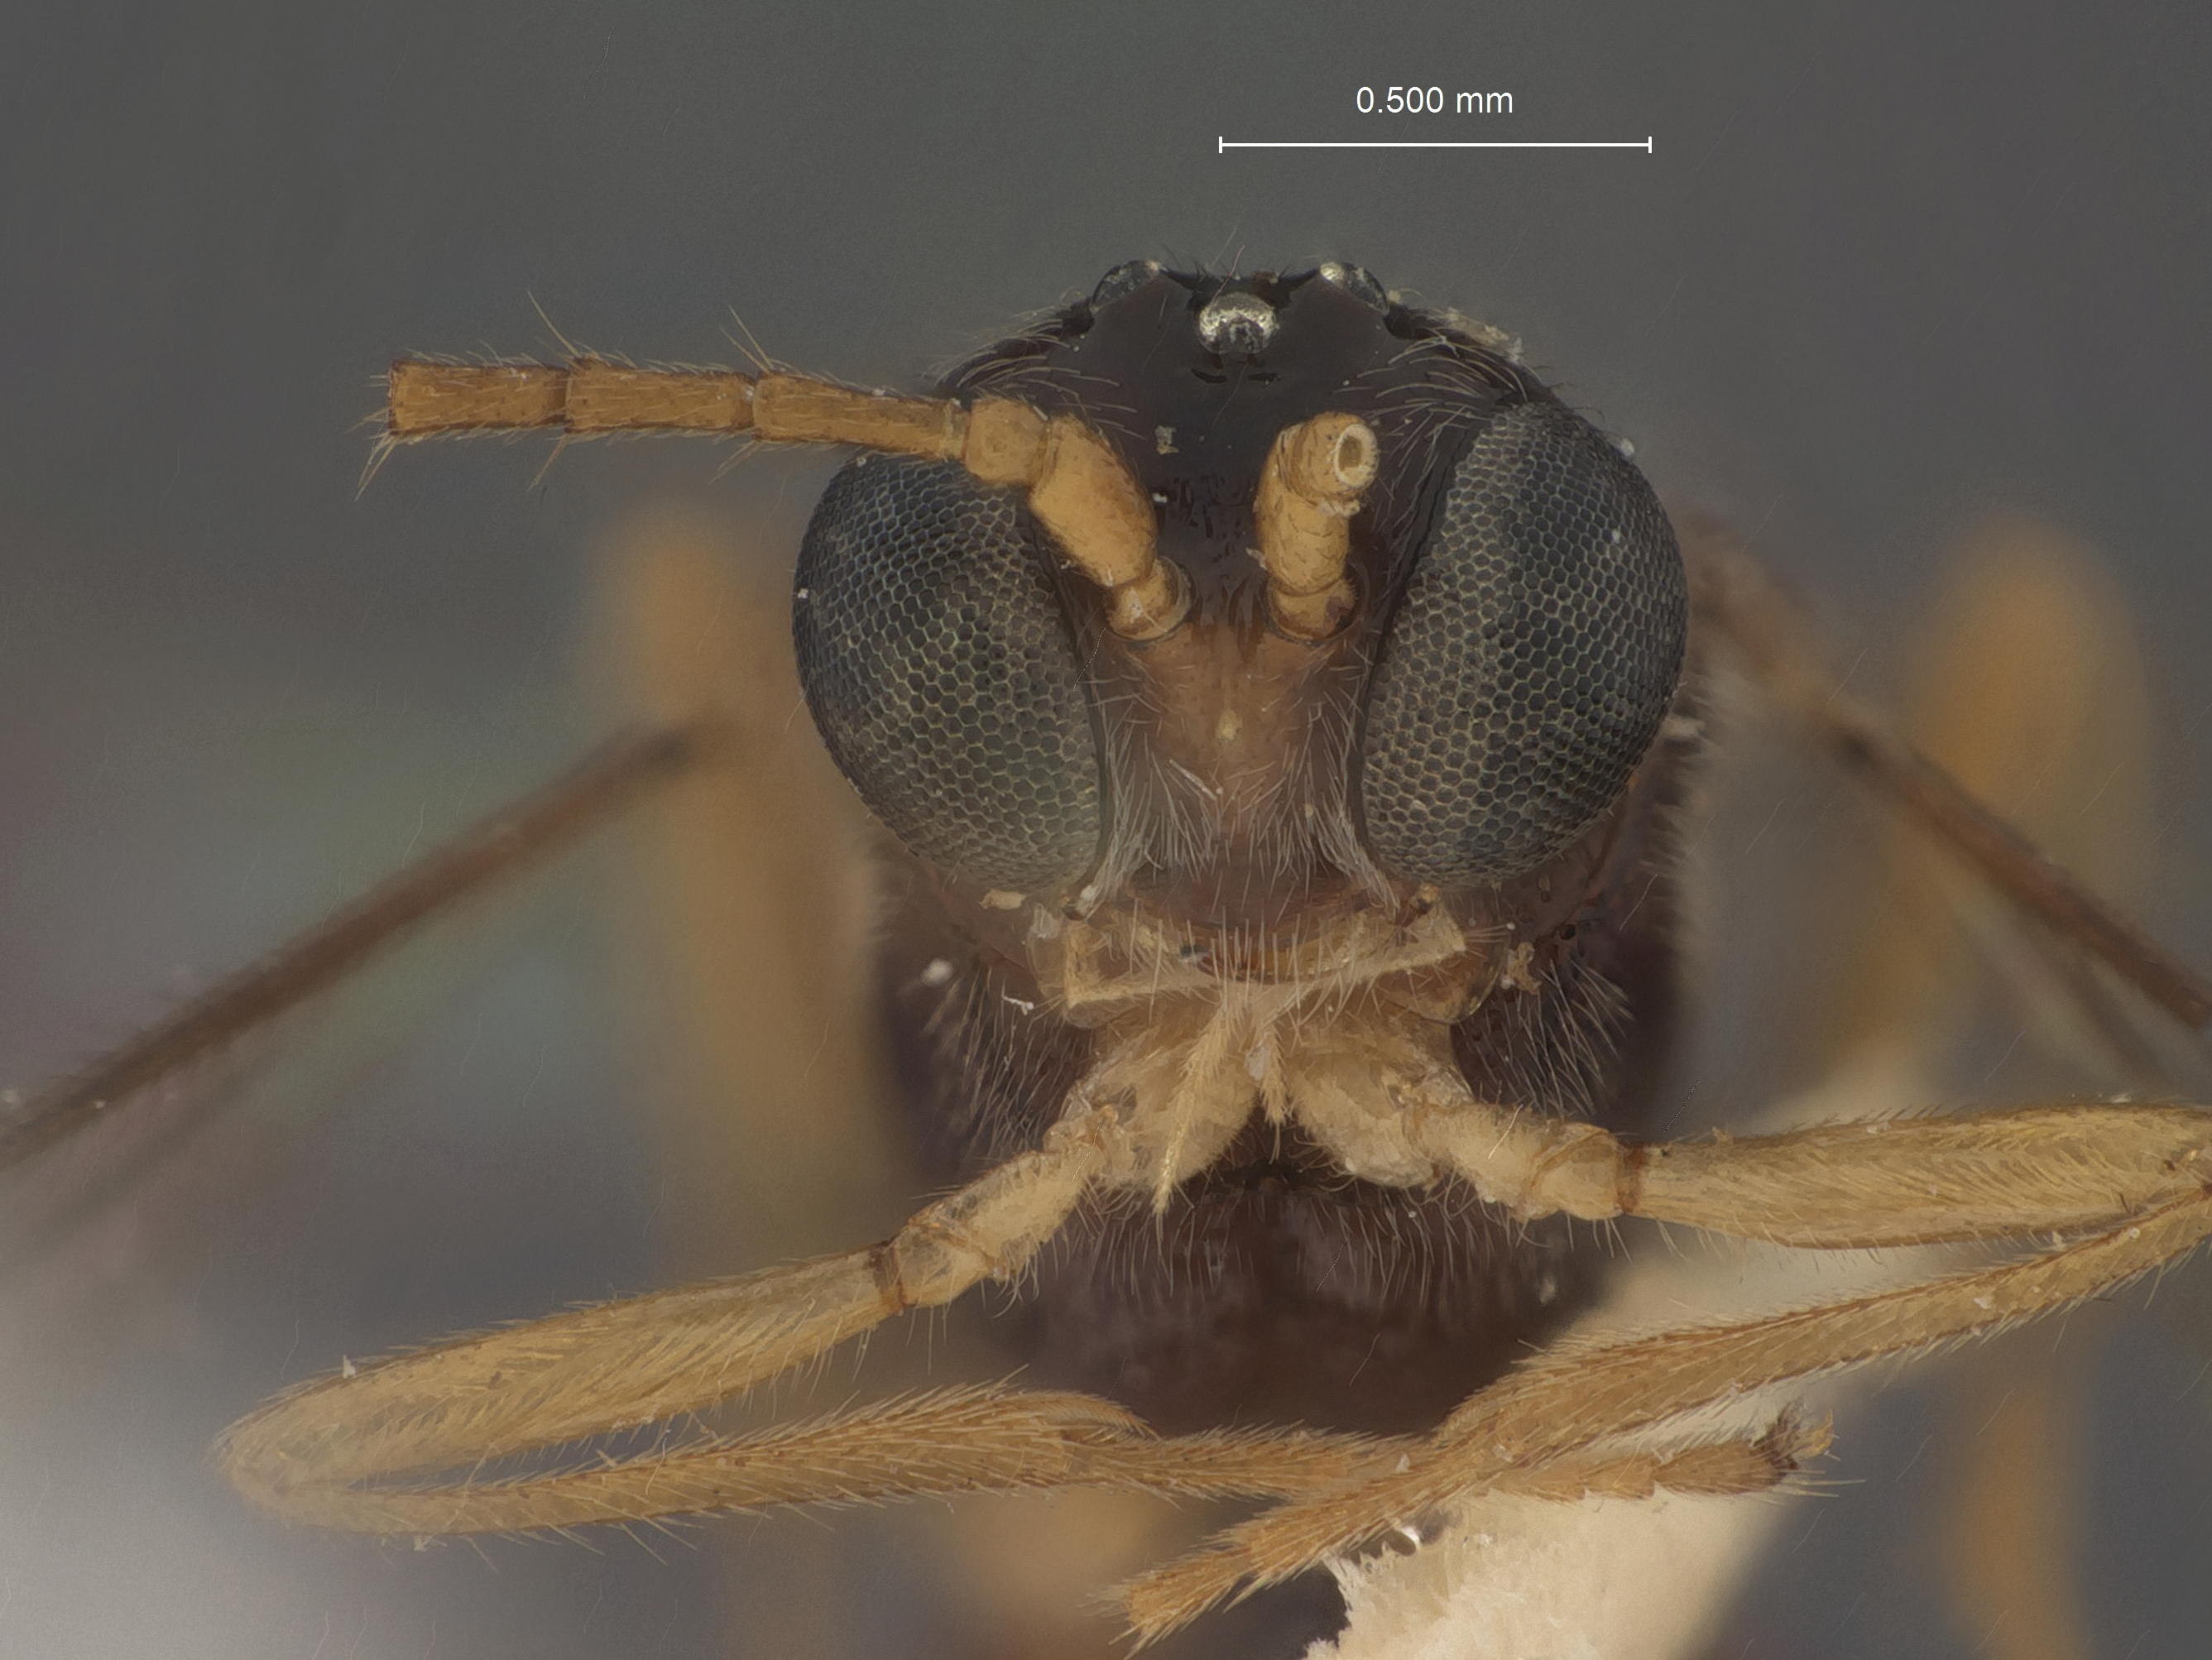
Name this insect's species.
Perilitus eximius
